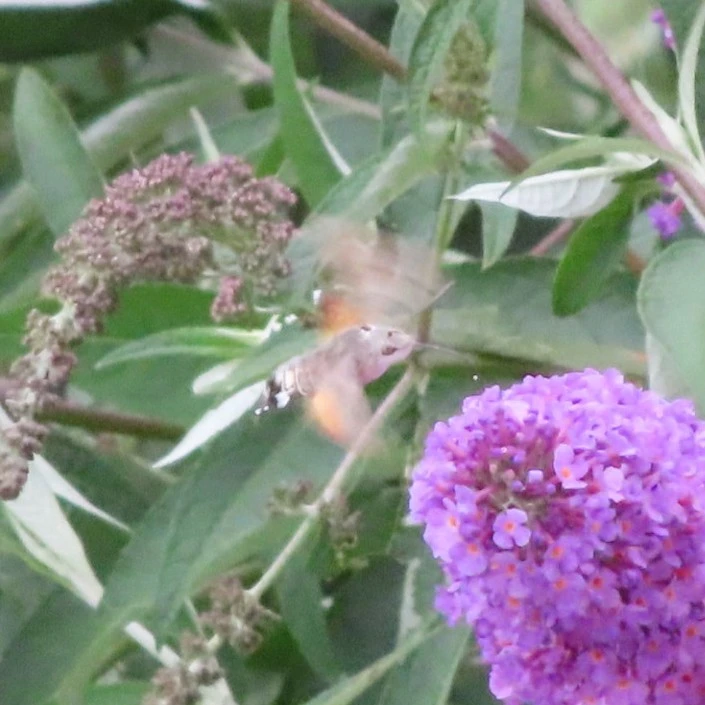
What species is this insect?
Macroglossum stellatarum
